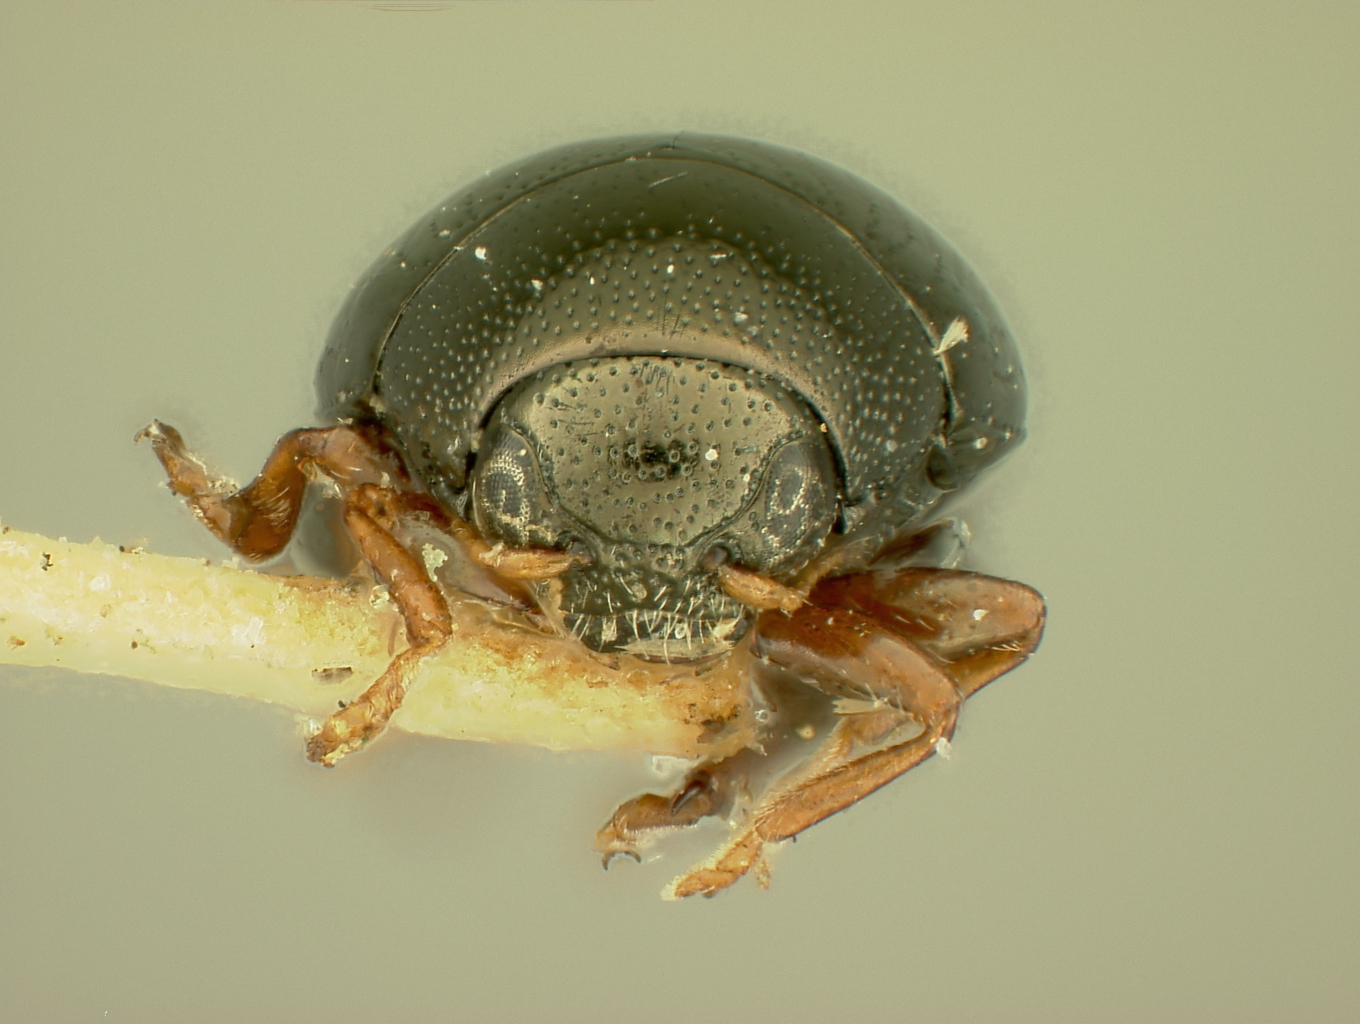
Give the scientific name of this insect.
Chaetocnema coacta
